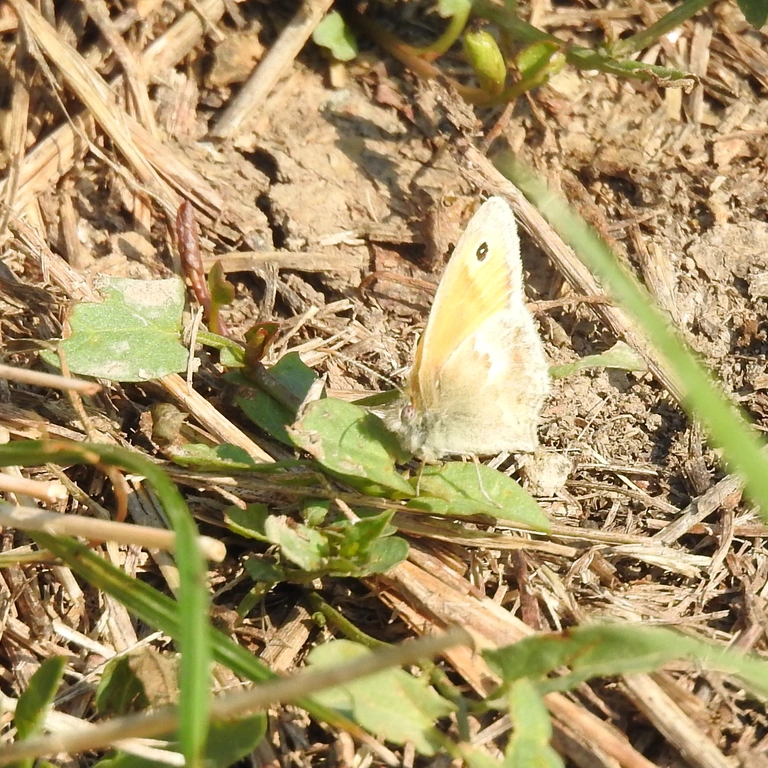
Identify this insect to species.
Coenonympha pamphilus
